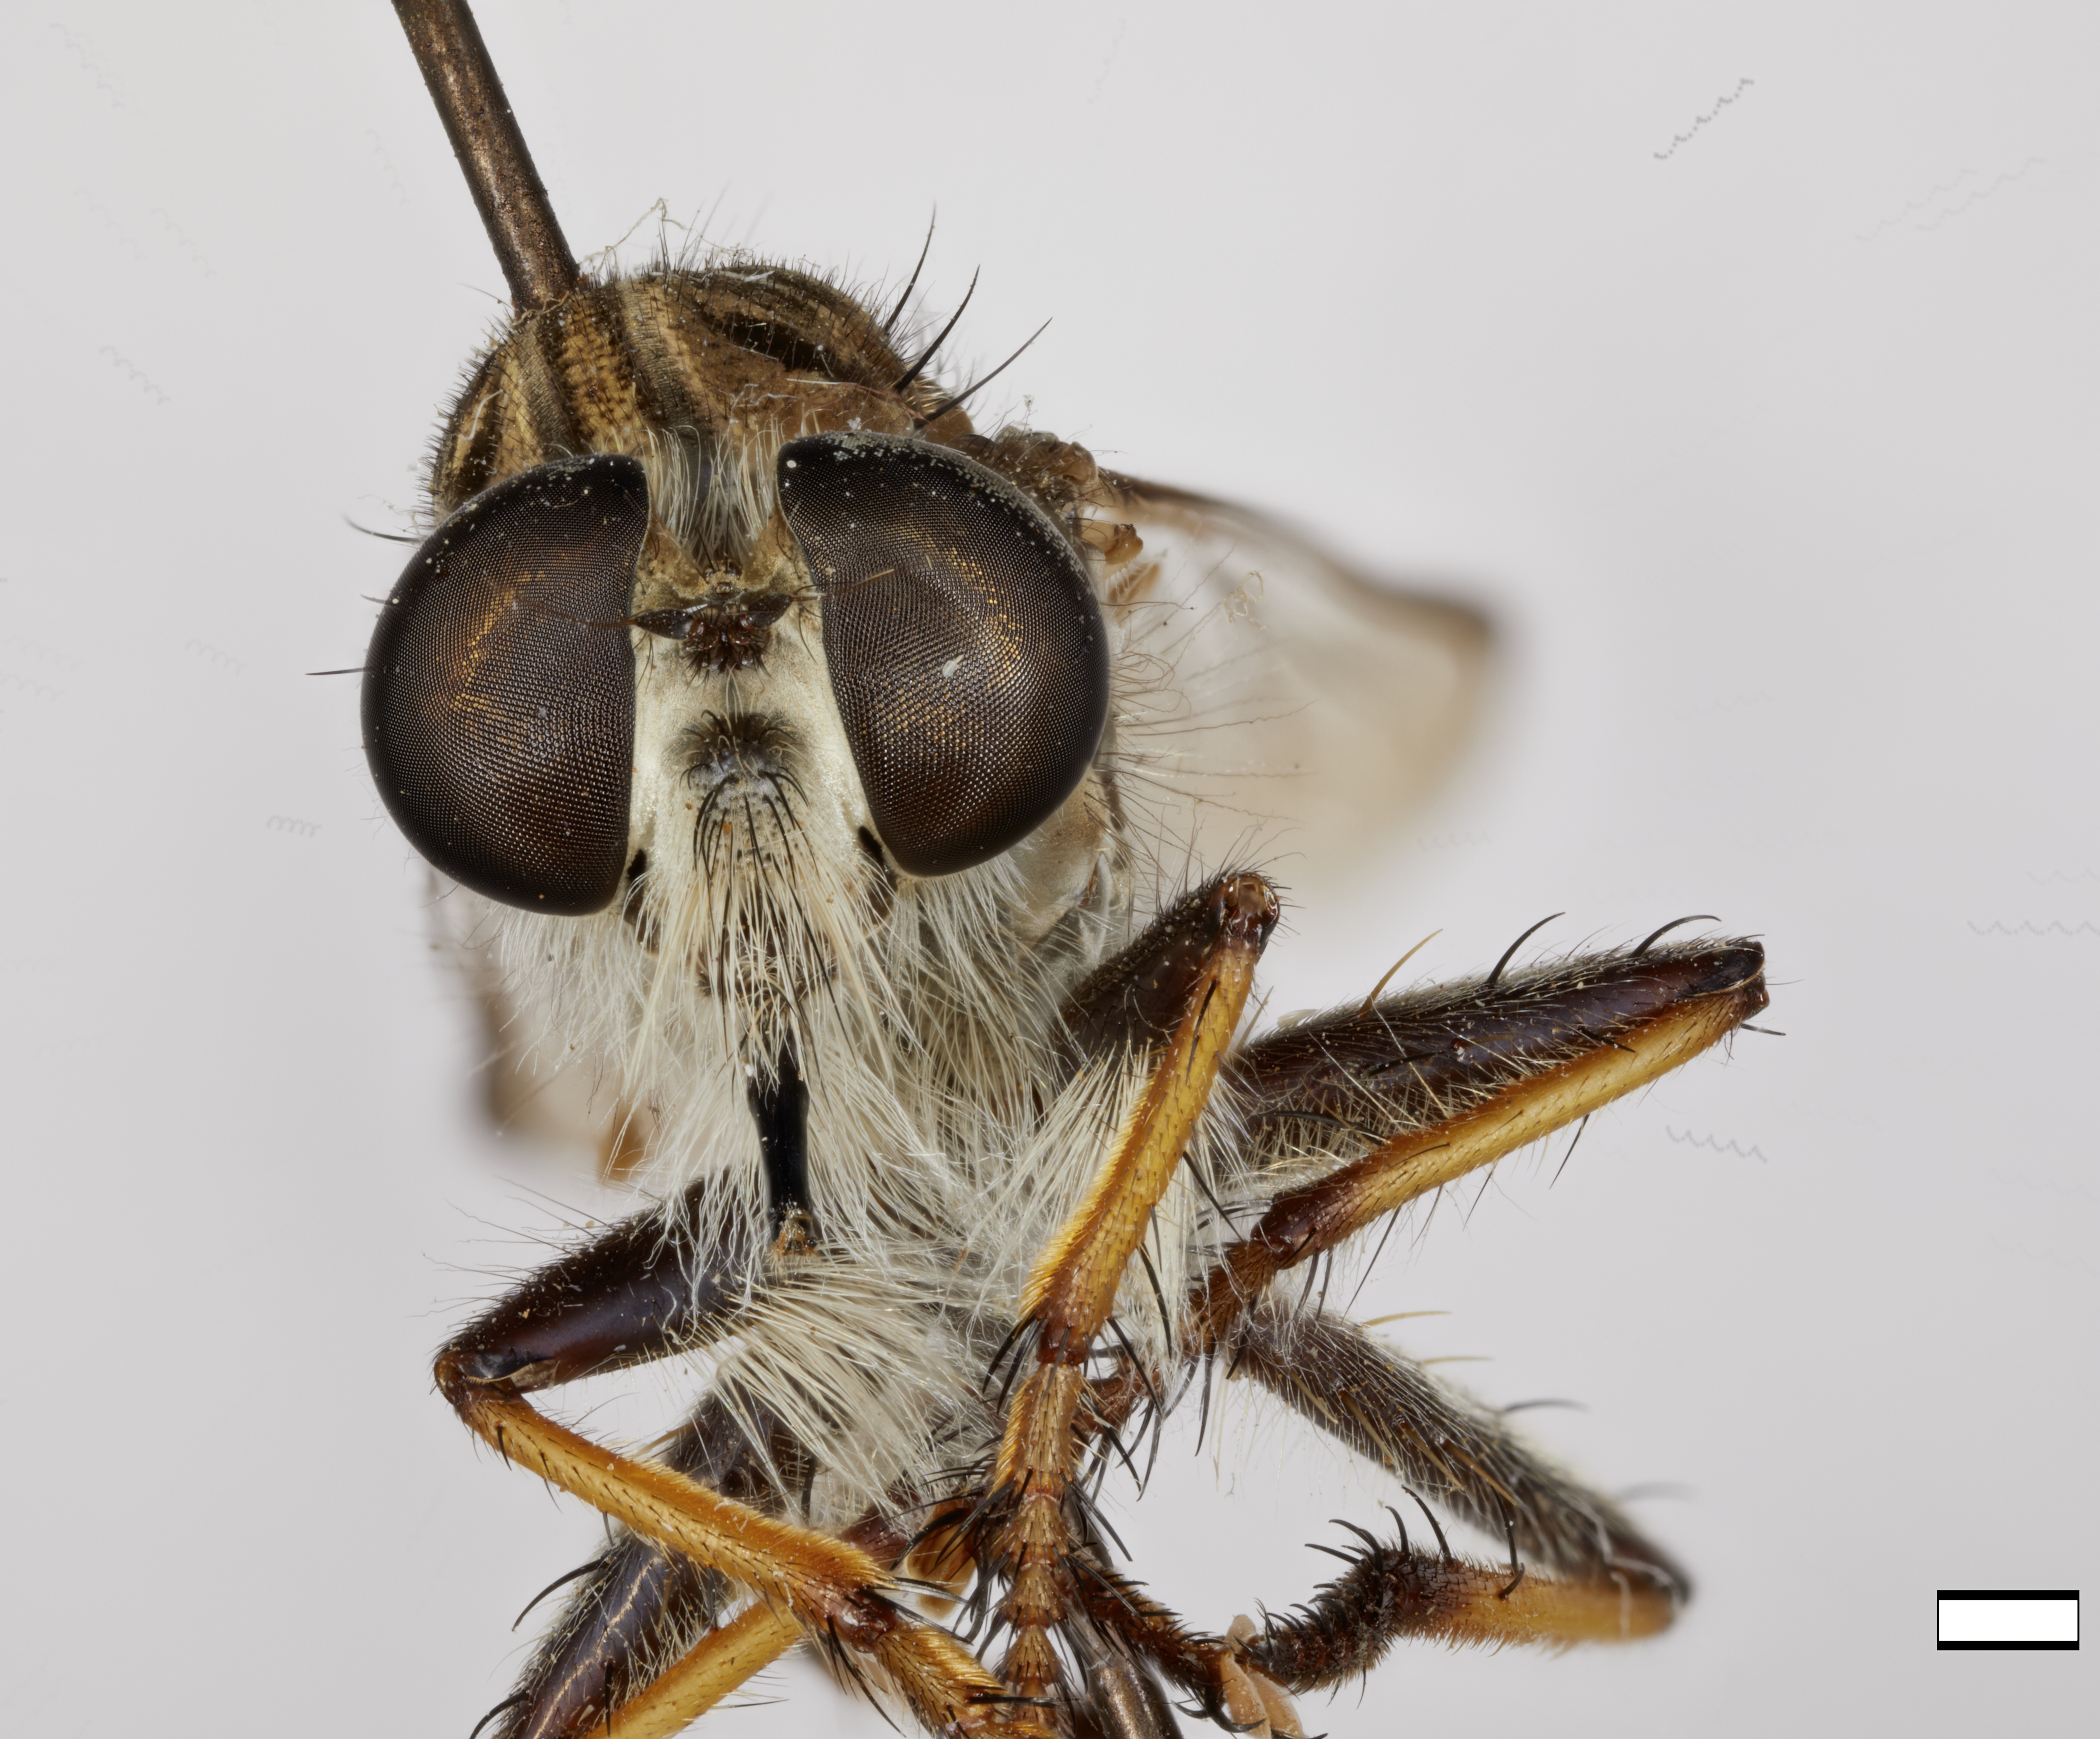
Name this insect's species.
Efferia bromleyi
